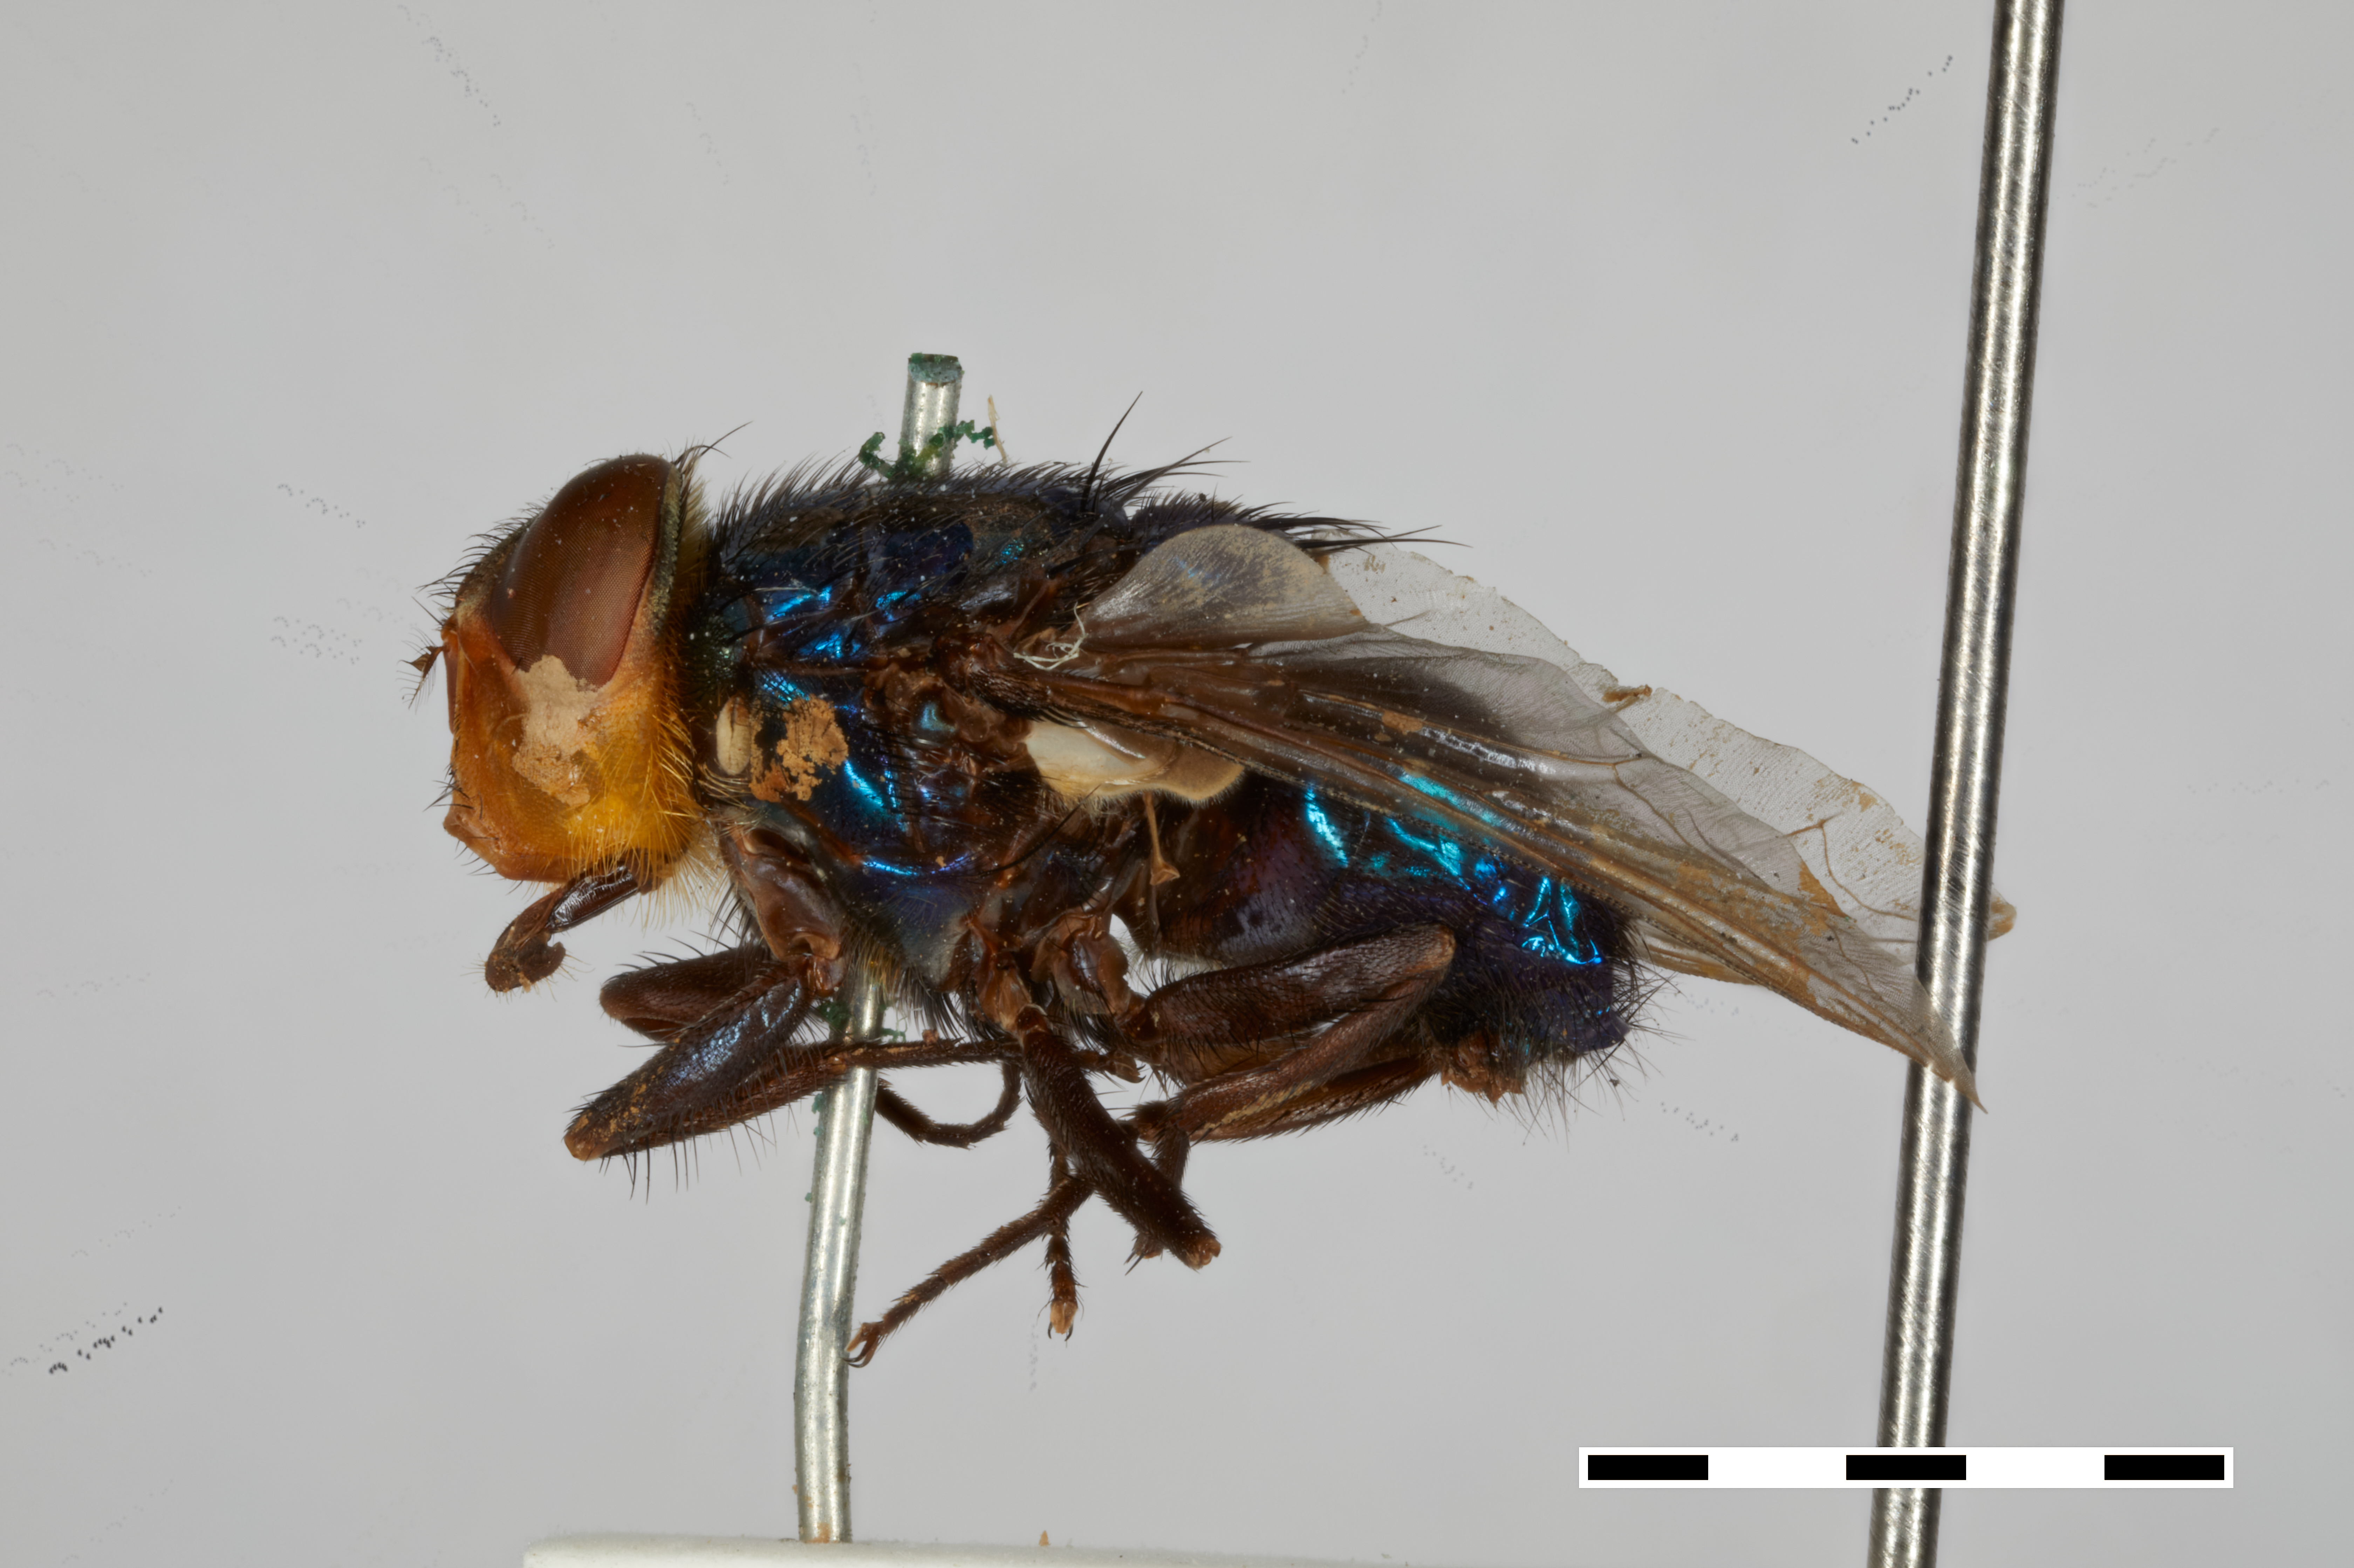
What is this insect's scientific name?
Cochliomyia americana
